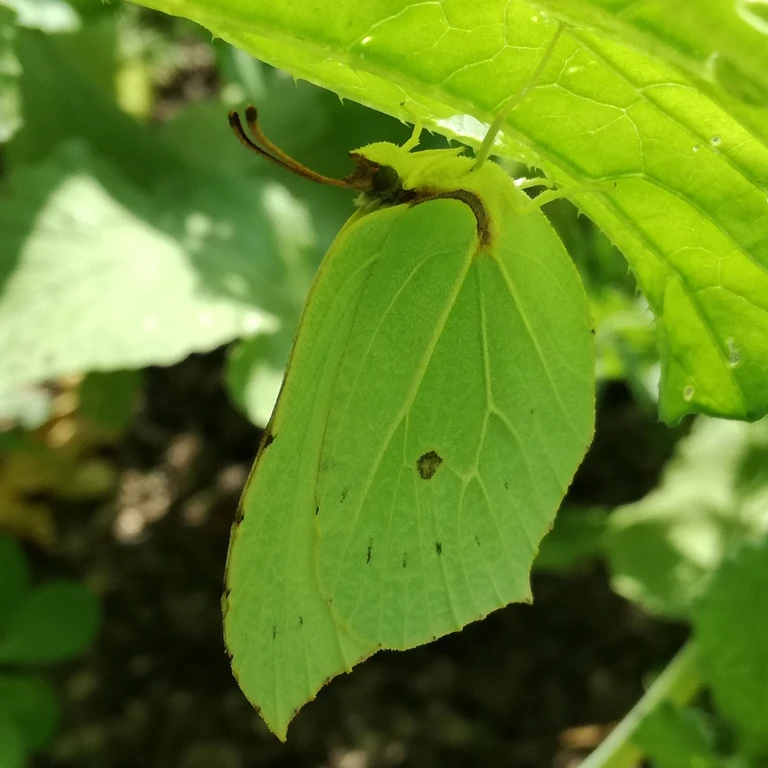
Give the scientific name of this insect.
Gonepteryx rhamni
